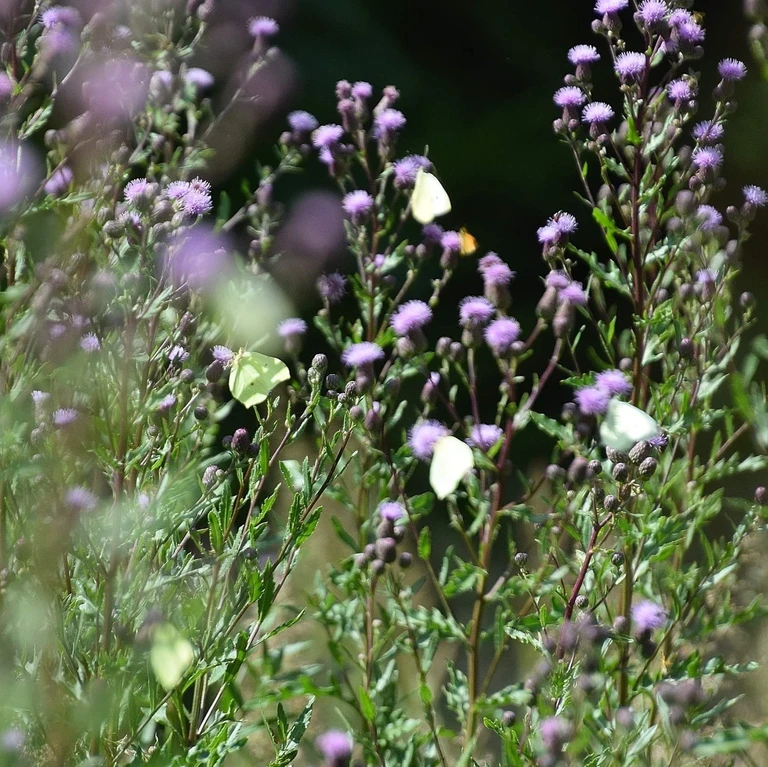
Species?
Gonepteryx rhamni
